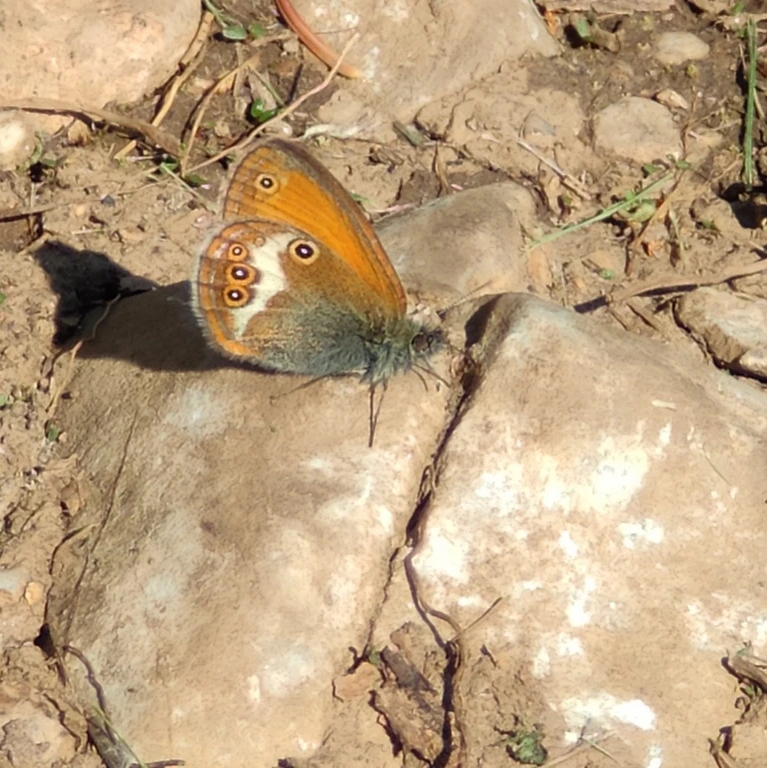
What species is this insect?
Coenonympha arcania
